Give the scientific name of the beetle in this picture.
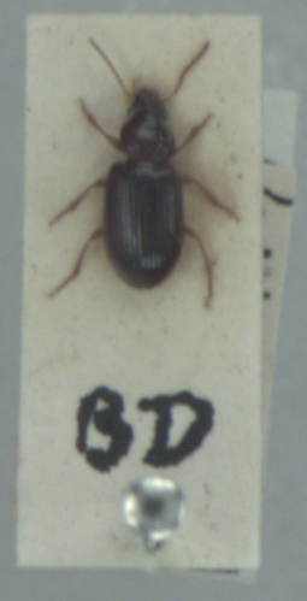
Bradycellus harpalinus
